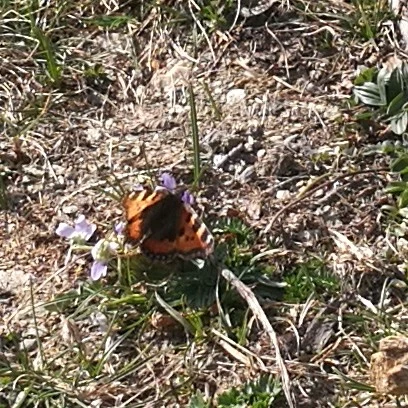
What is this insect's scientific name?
Aglais urticae
